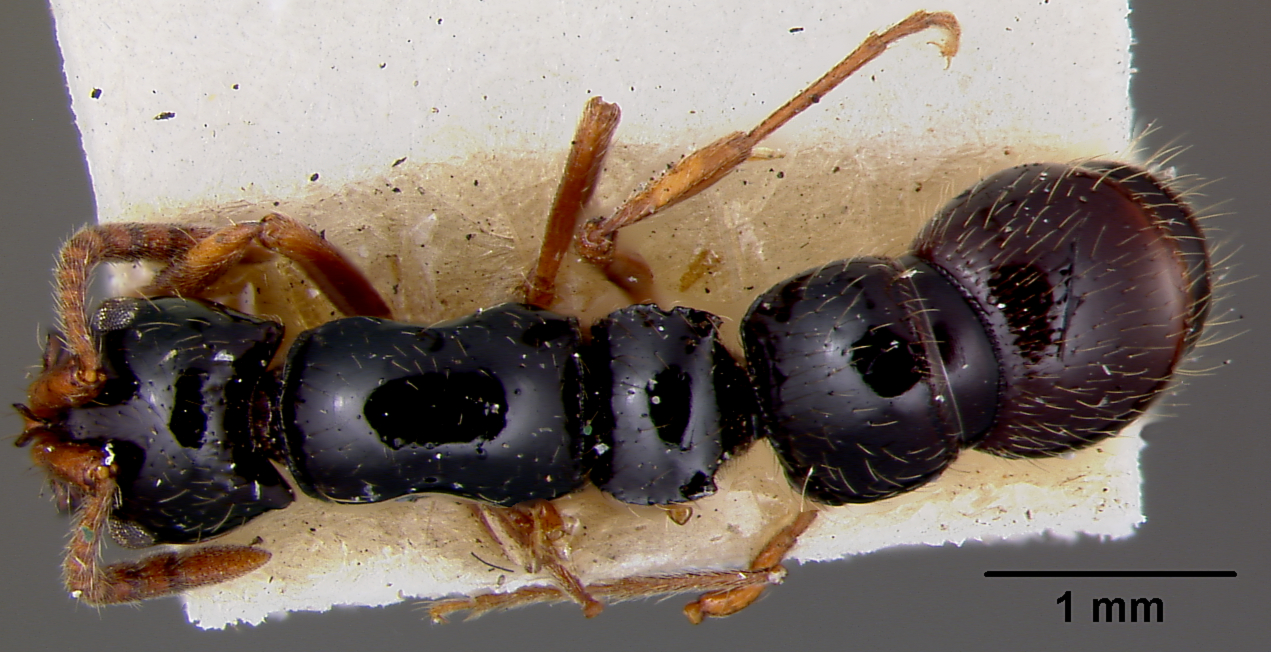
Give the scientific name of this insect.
Phyracaces ruficornis
